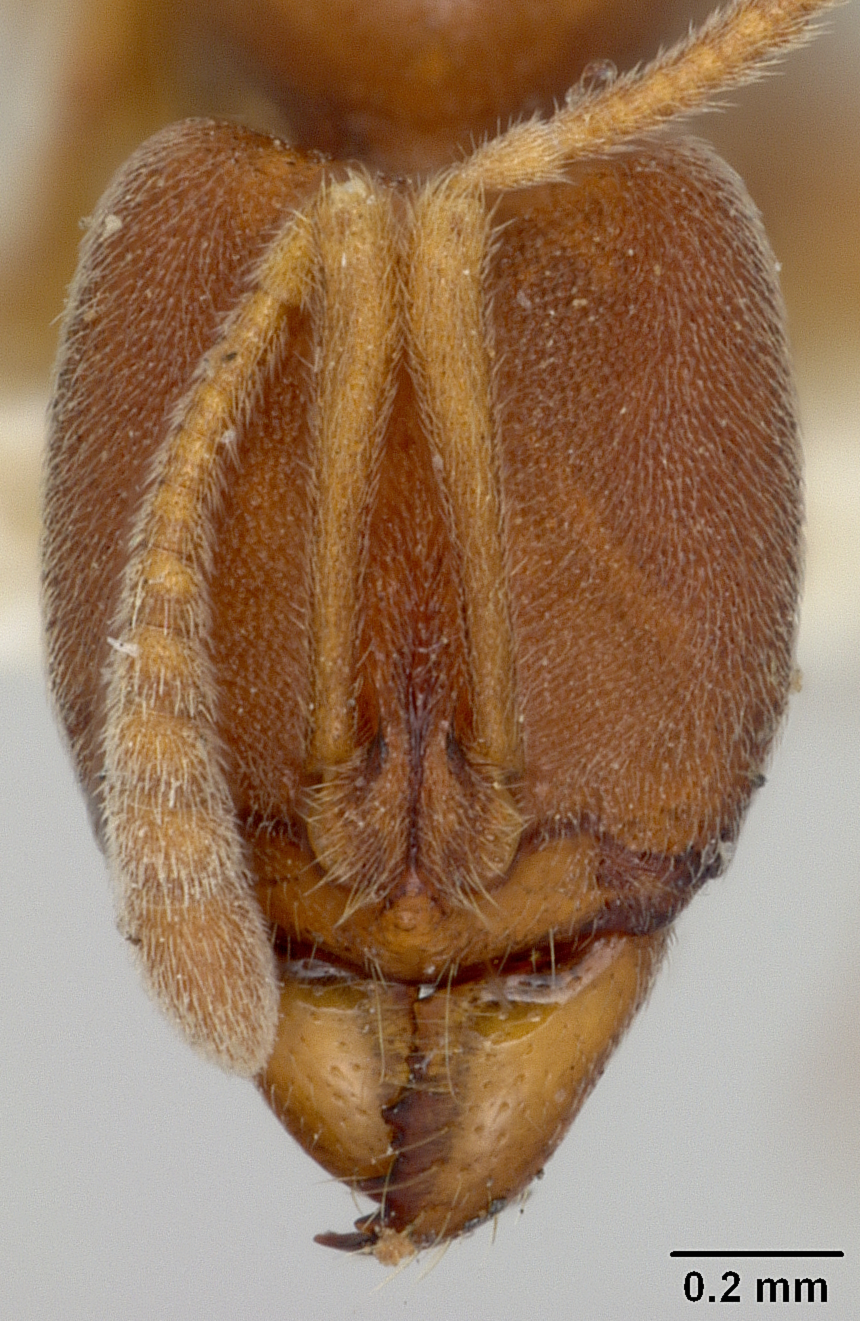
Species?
Ponera turaga
